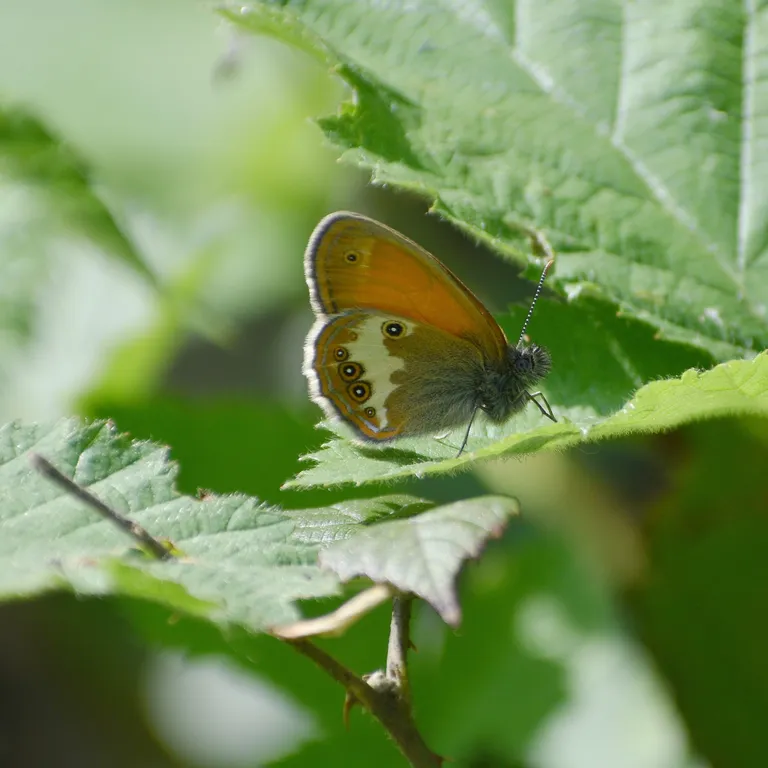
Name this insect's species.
Coenonympha arcania
